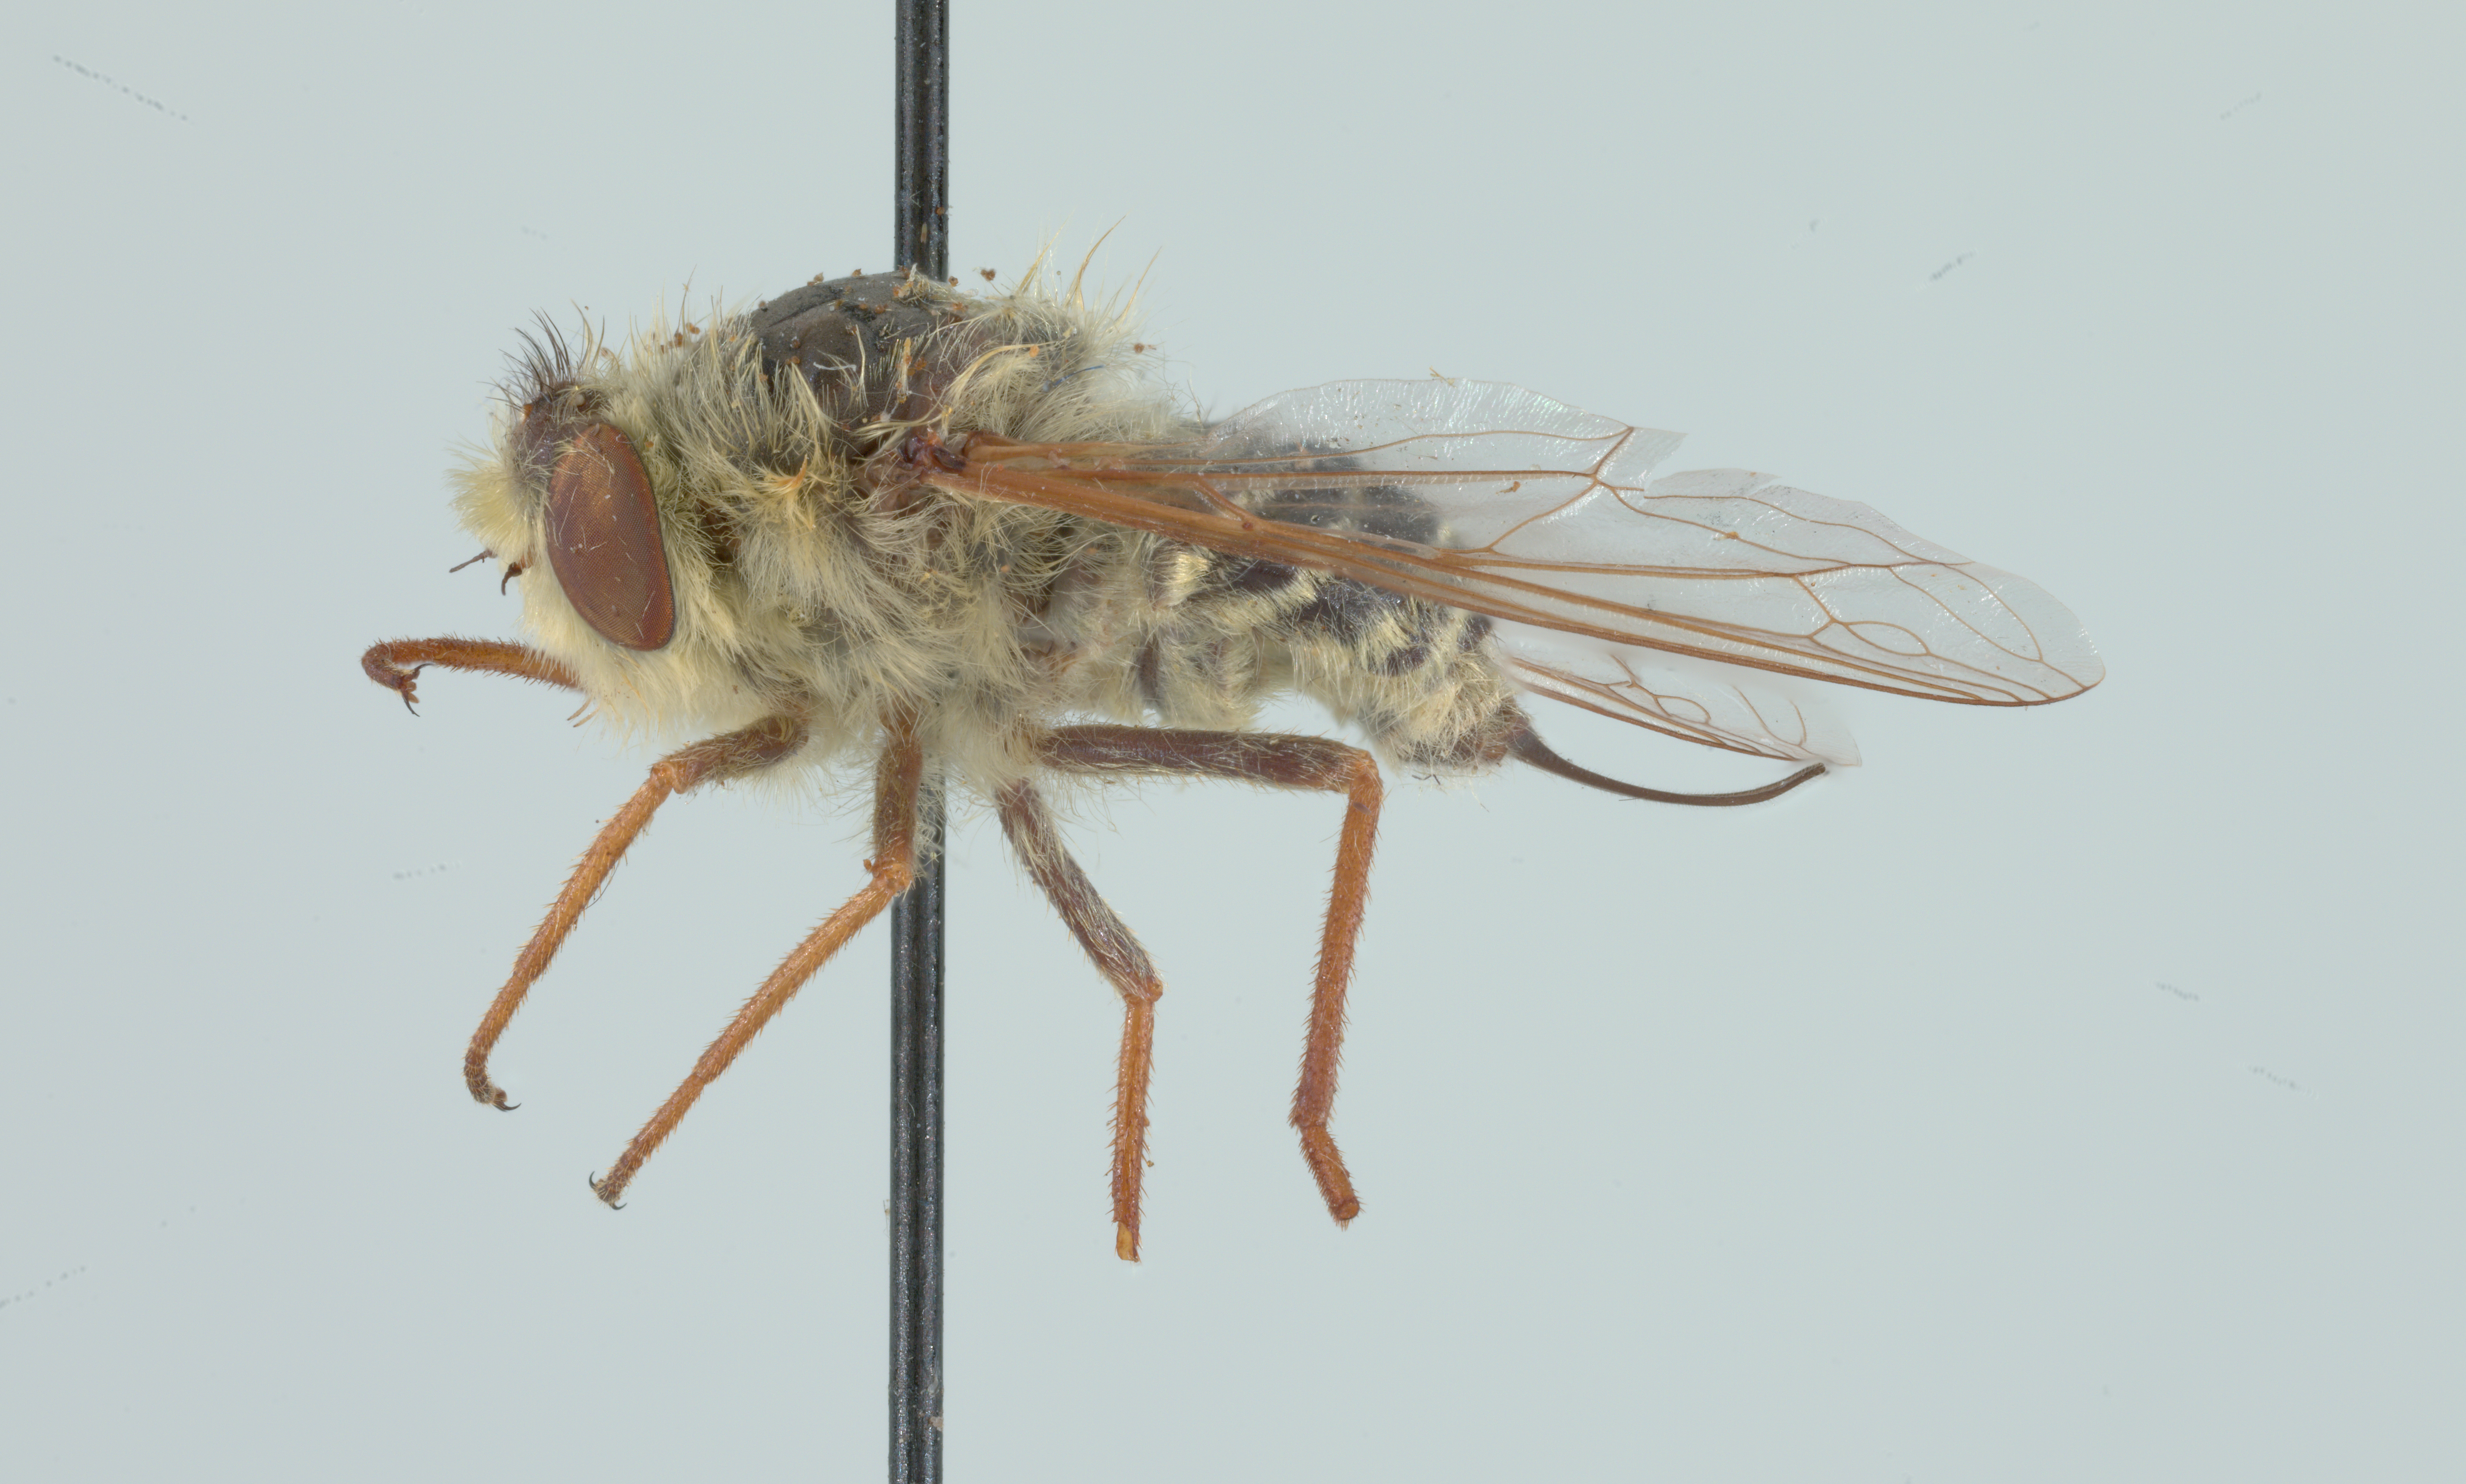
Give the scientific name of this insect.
Trichopsidea clausa
